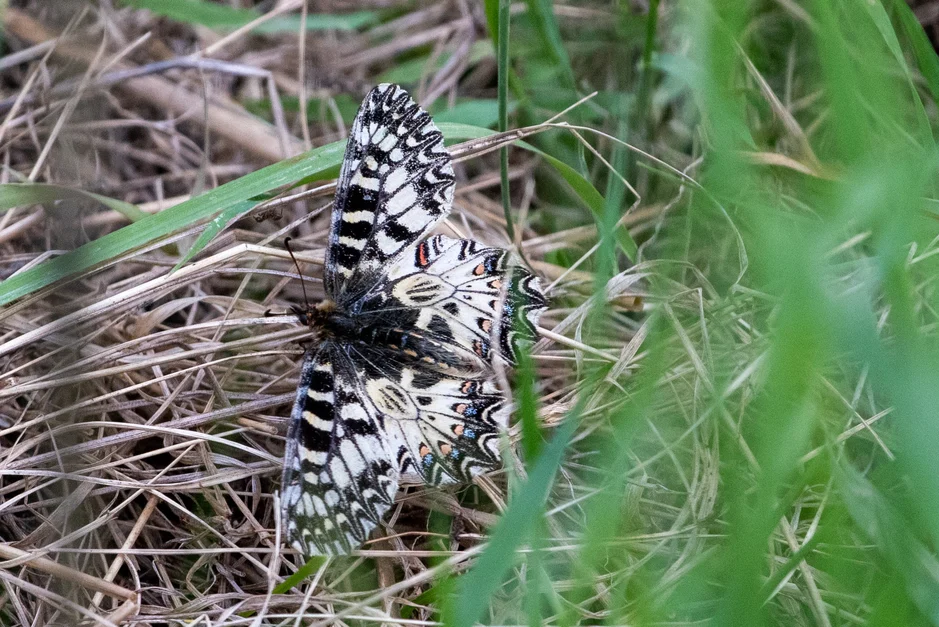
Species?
Zerynthia polyxena
